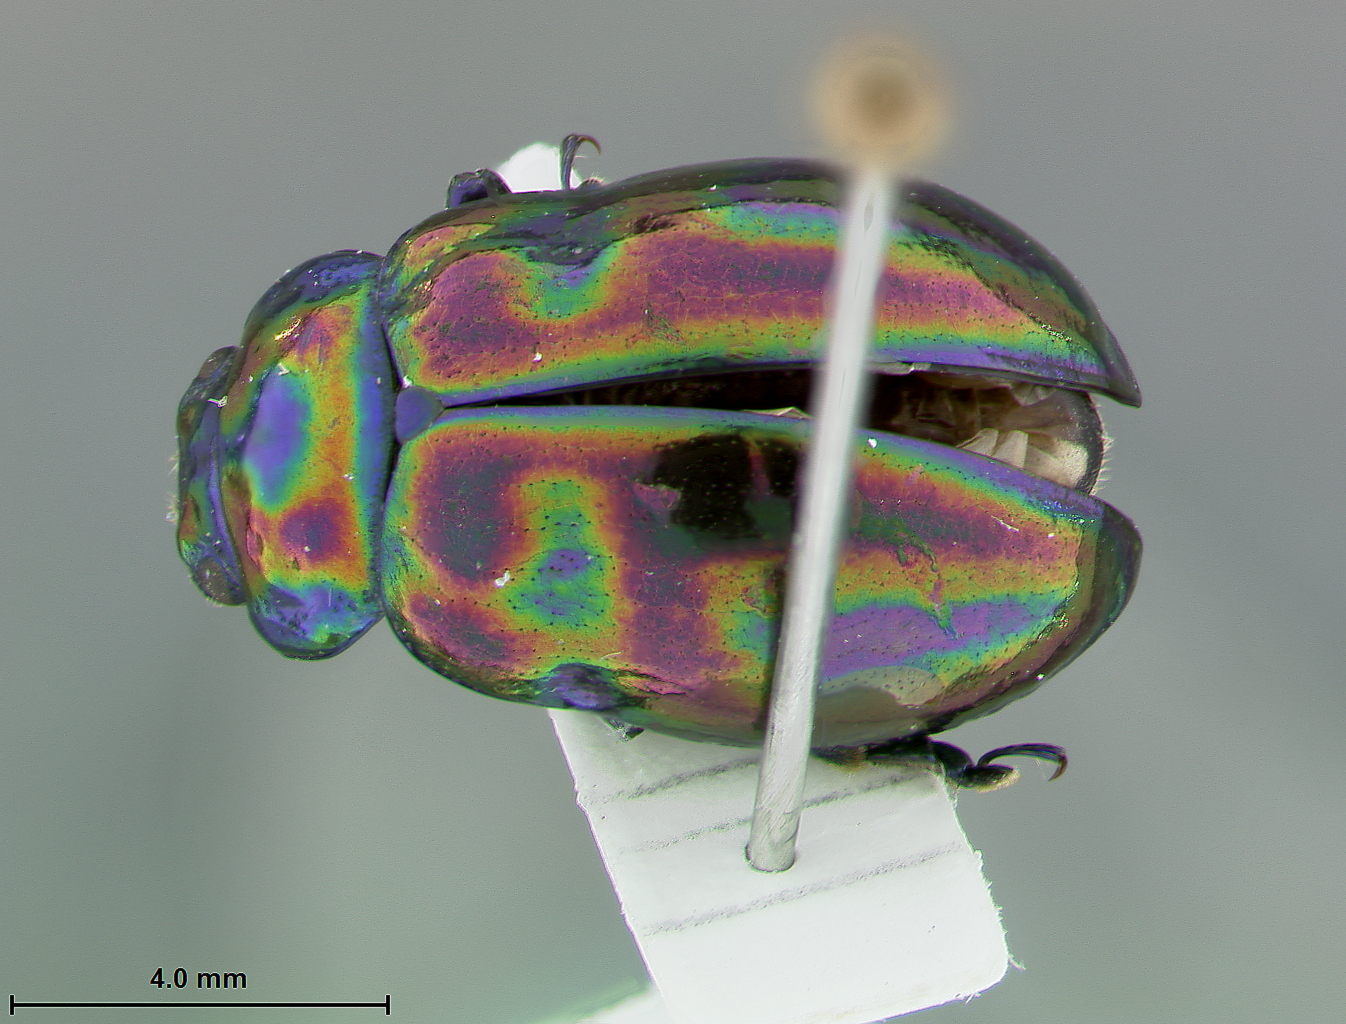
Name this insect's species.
Ambrostoma omeishana
